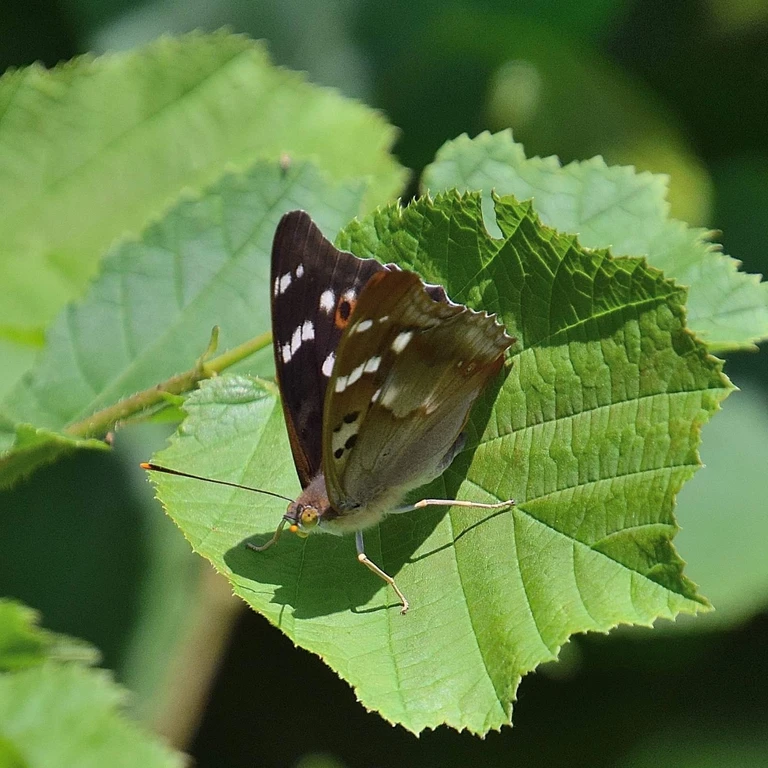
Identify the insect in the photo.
Apatura ilia
